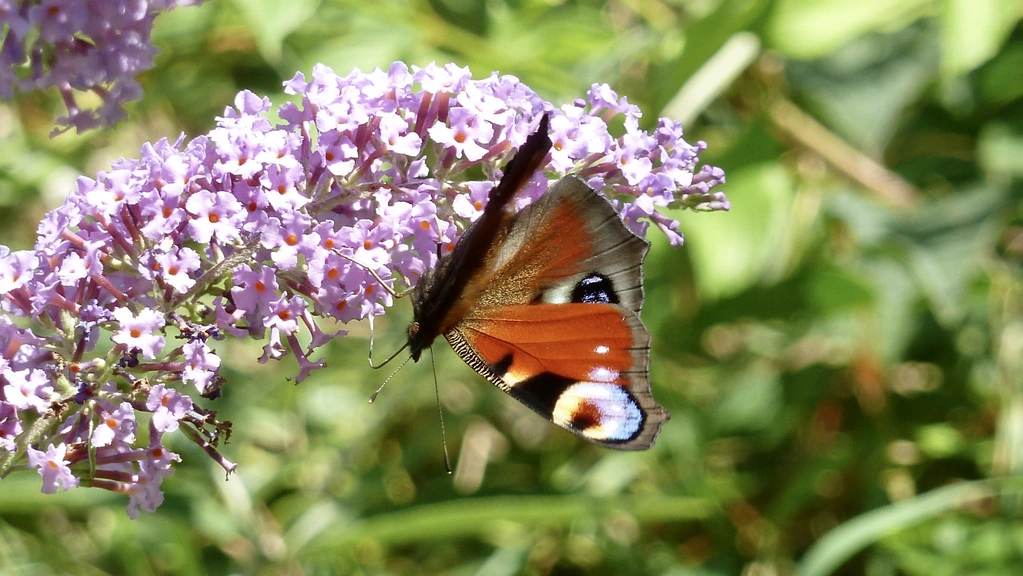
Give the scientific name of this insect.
Aglais io
